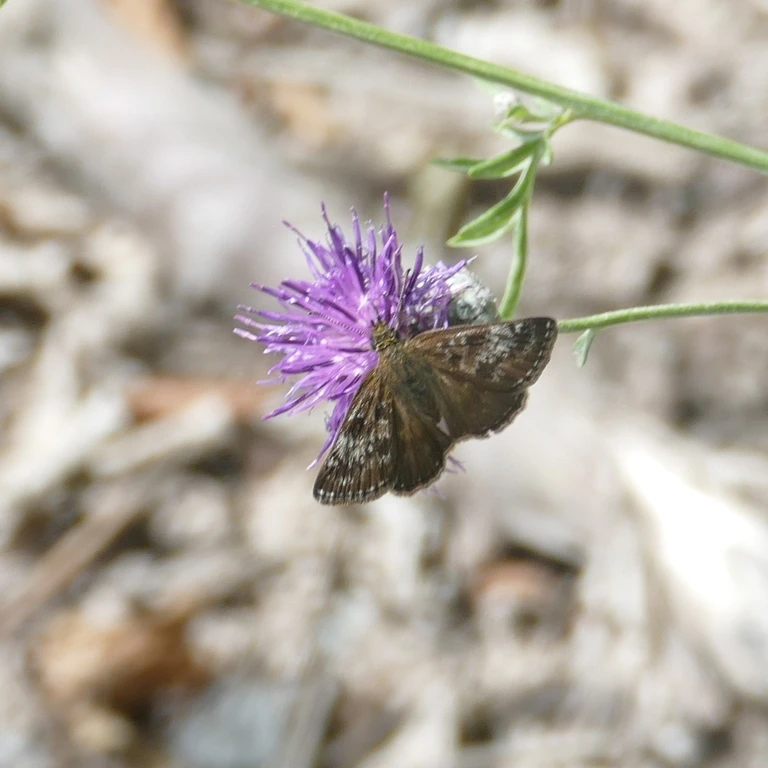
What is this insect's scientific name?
Erynnis tages
